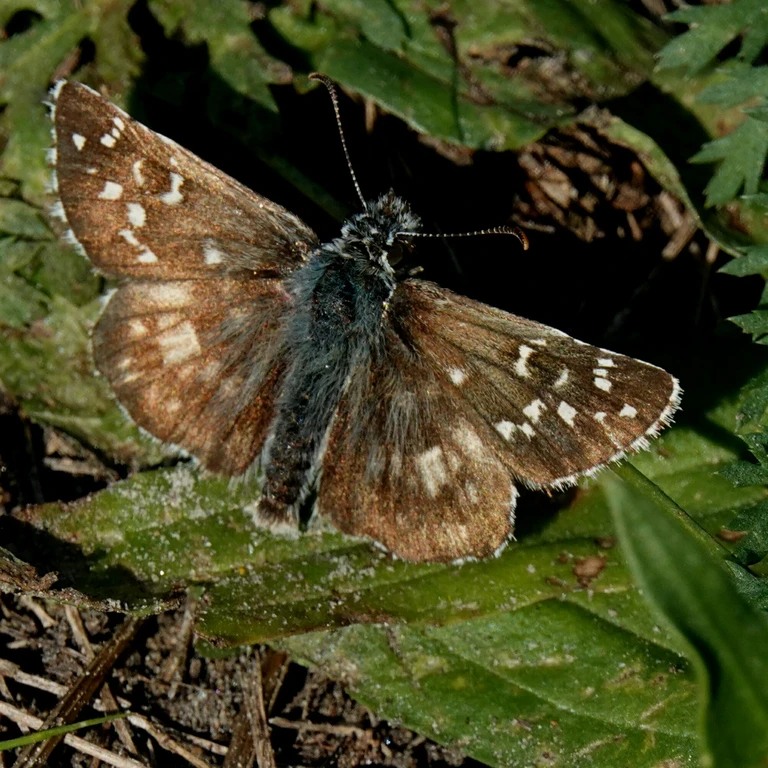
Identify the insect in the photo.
Pyrgus armoricanus
